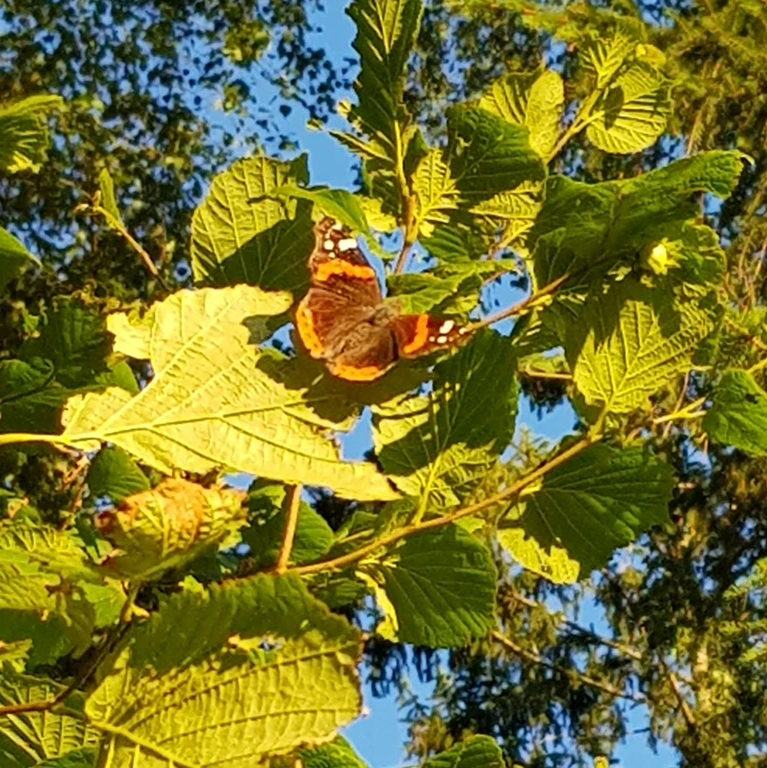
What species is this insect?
Vanessa atalanta
